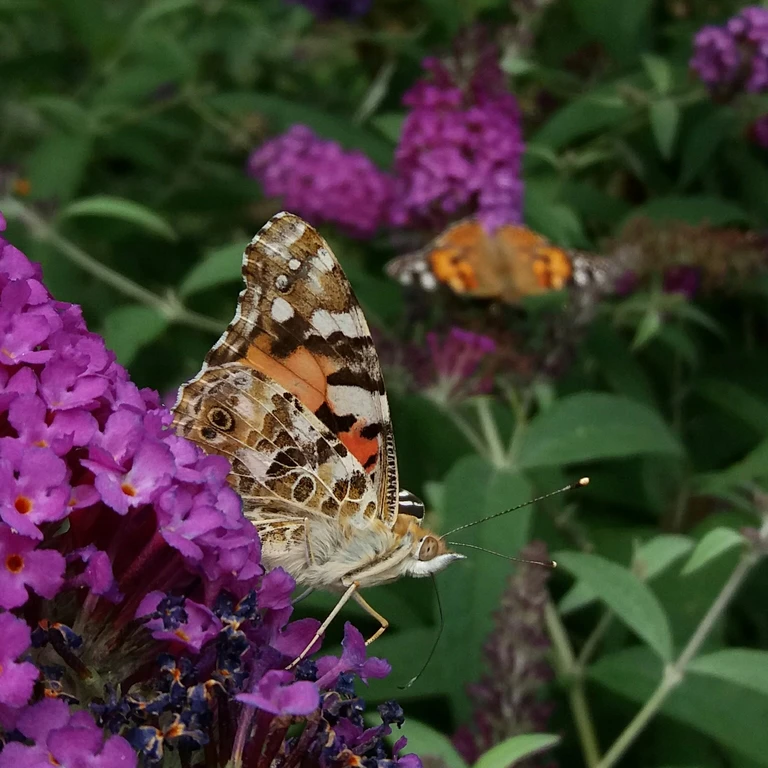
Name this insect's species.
Vanessa cardui
